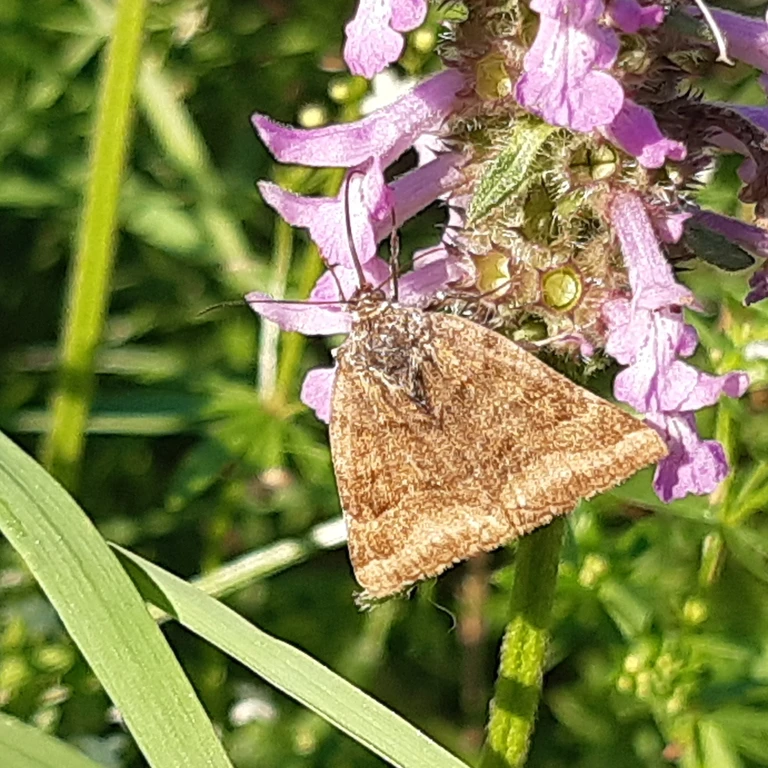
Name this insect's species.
Euclidia glyphica
